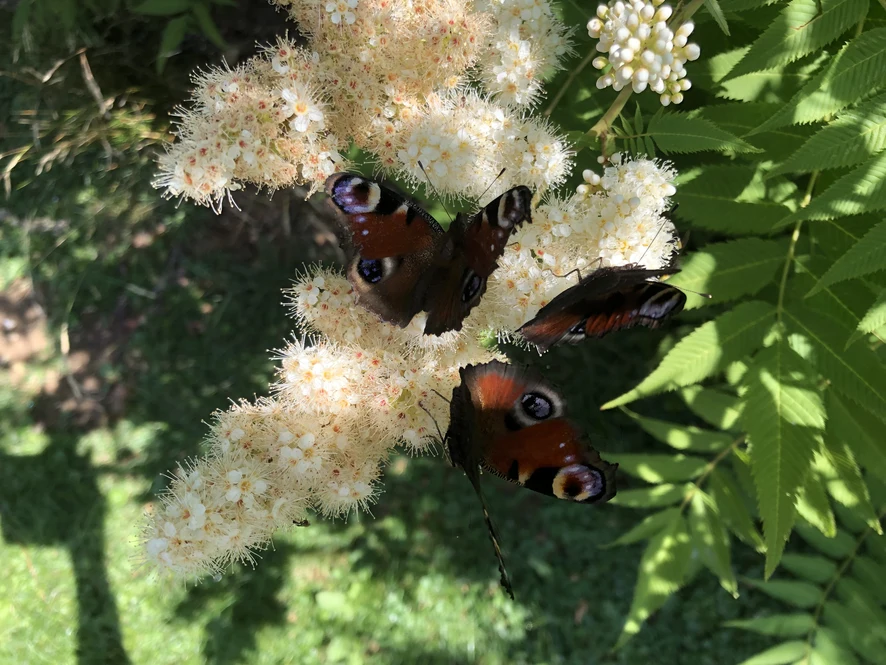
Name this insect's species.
Aglais io
